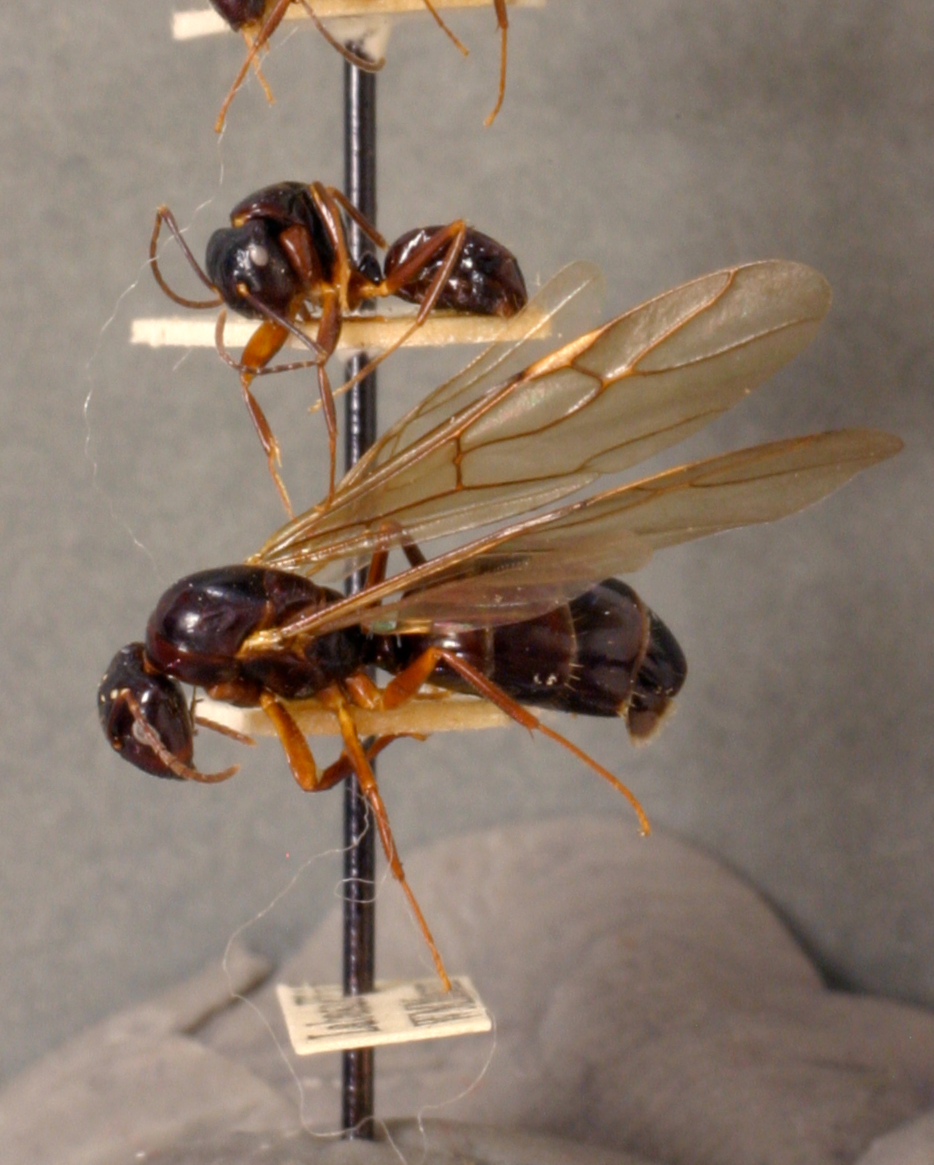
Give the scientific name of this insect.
Camponotus schmeltzii
